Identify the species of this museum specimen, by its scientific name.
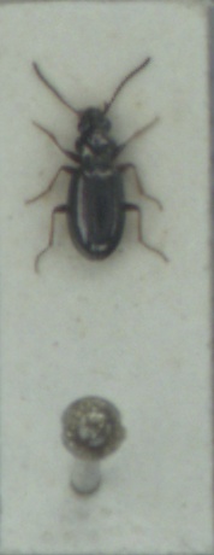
Bembidion lampros
